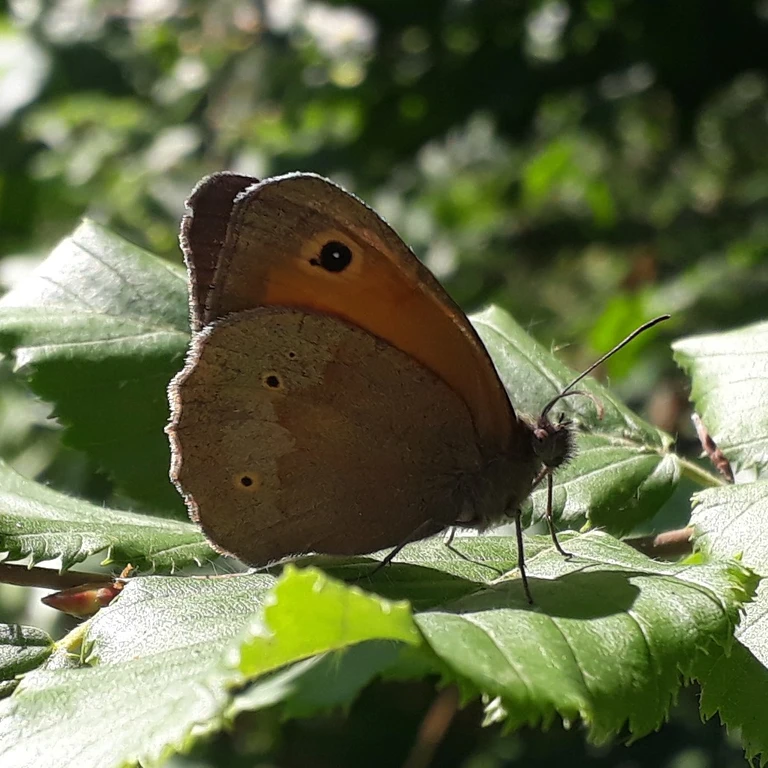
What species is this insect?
Maniola jurtina
